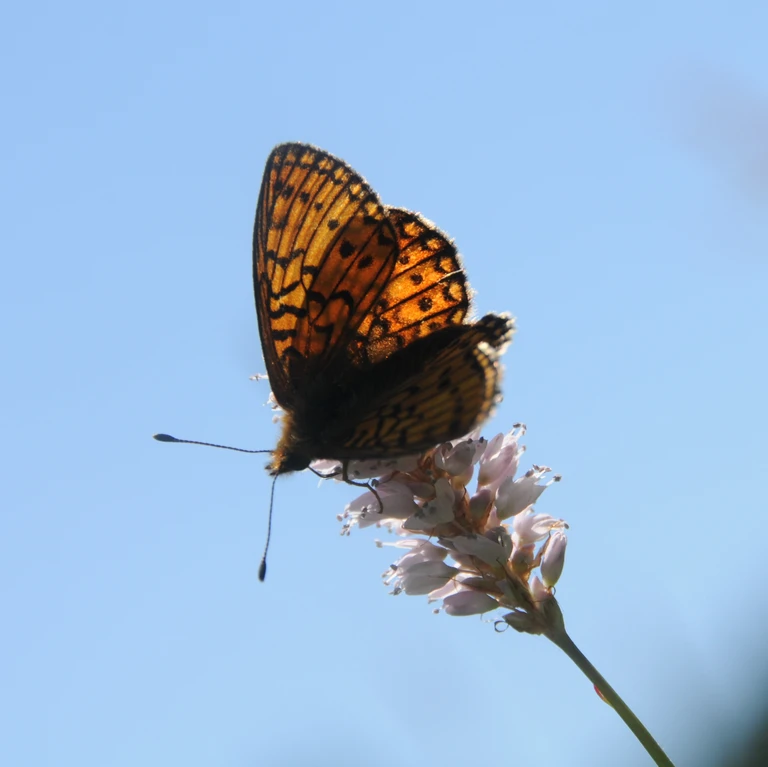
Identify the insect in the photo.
Boloria eunomia
